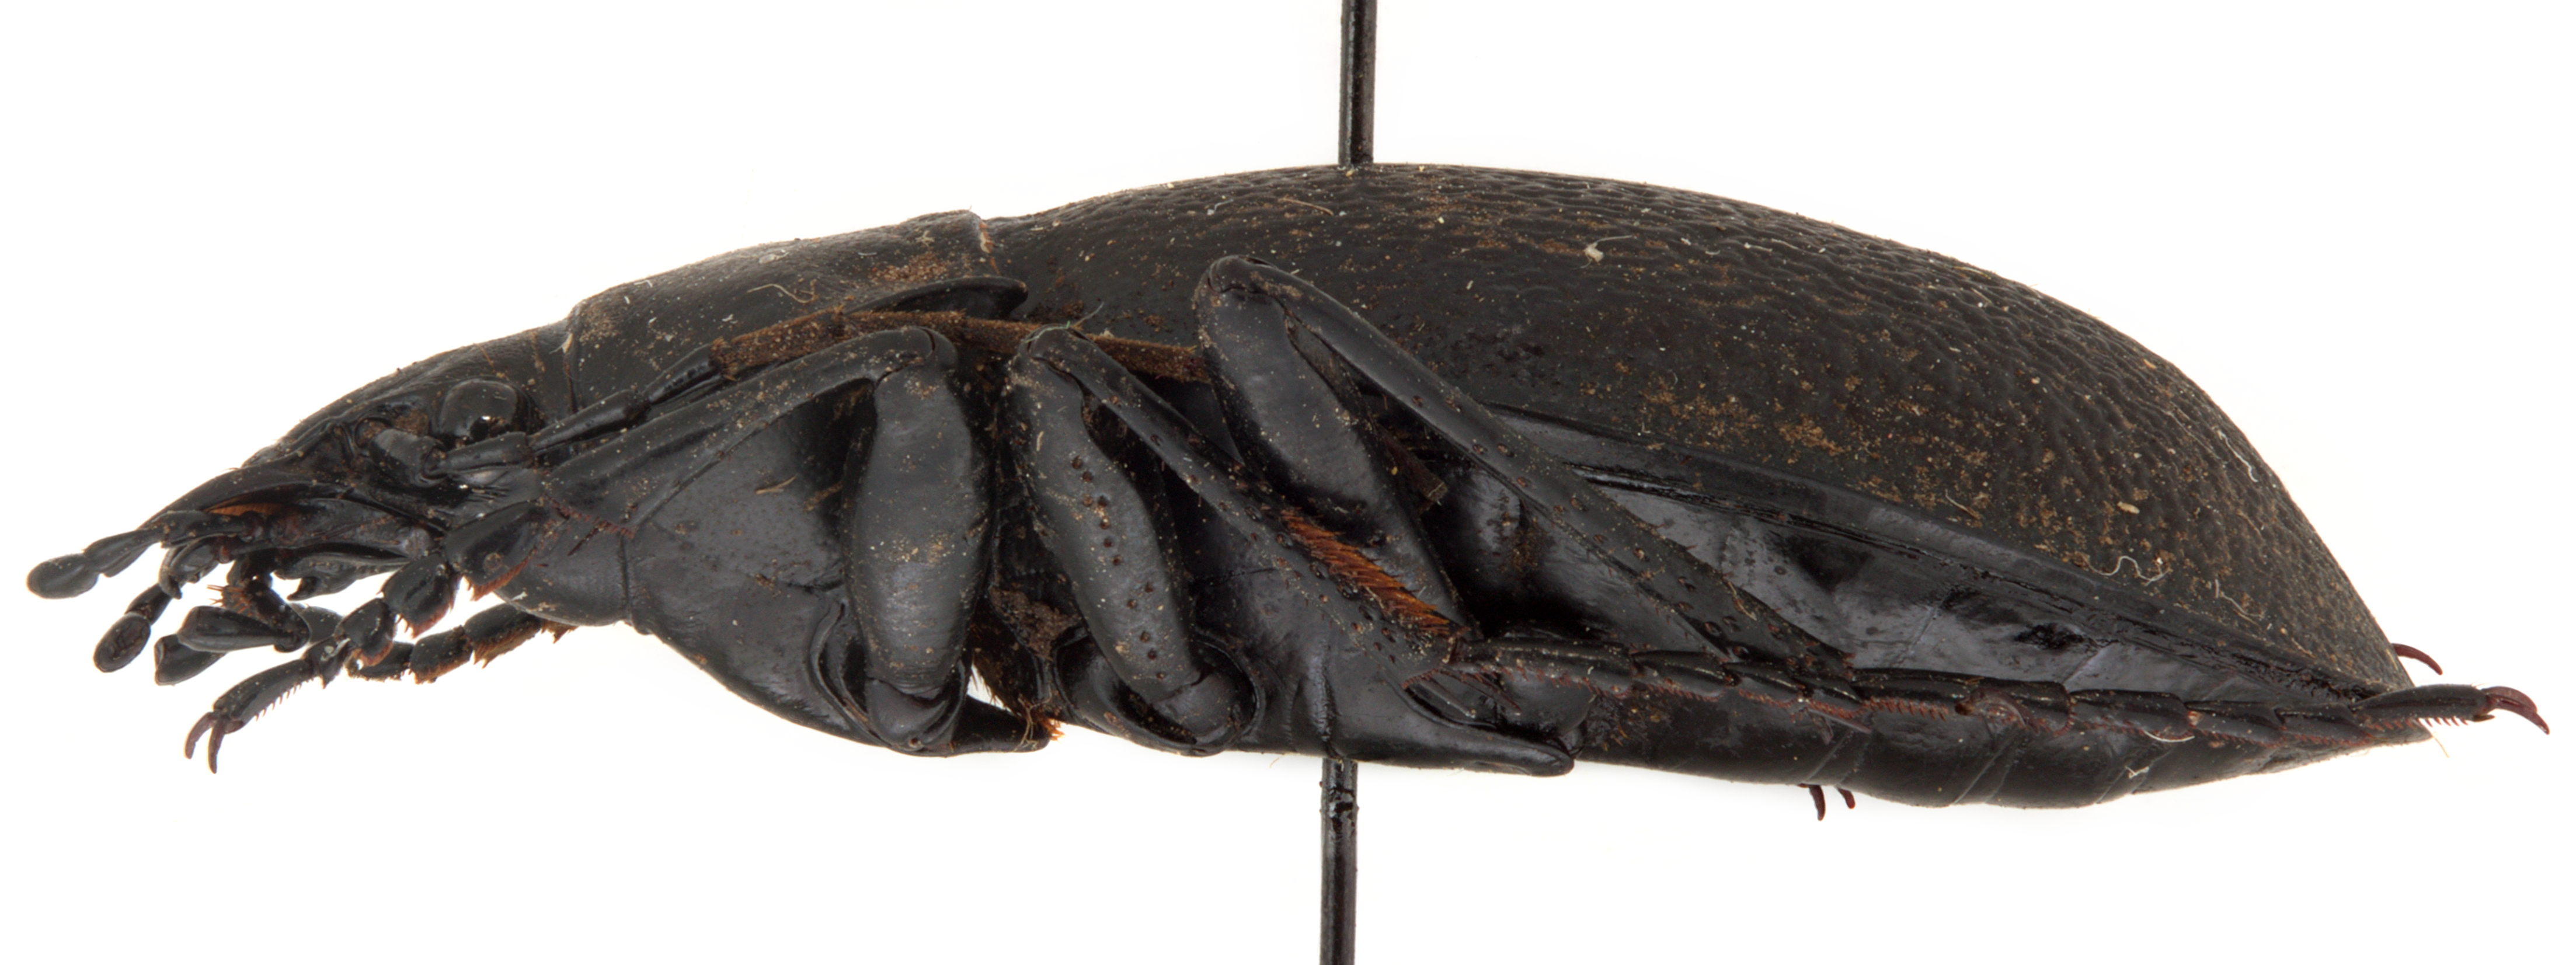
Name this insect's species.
Procrustes coriaceus (also Carabus coriaceus)
